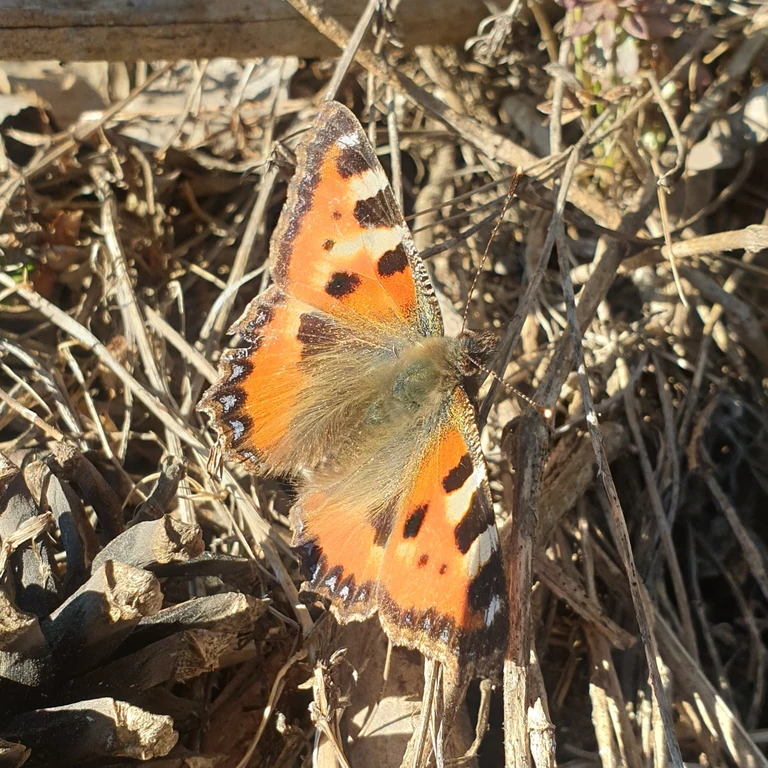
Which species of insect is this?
Aglais urticae
